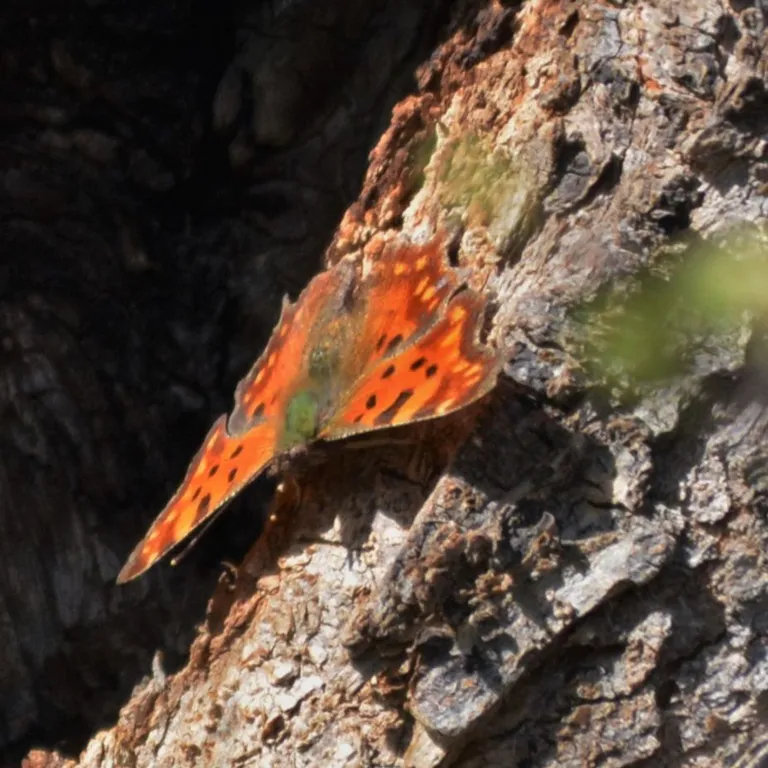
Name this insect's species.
Polygonia c-album
